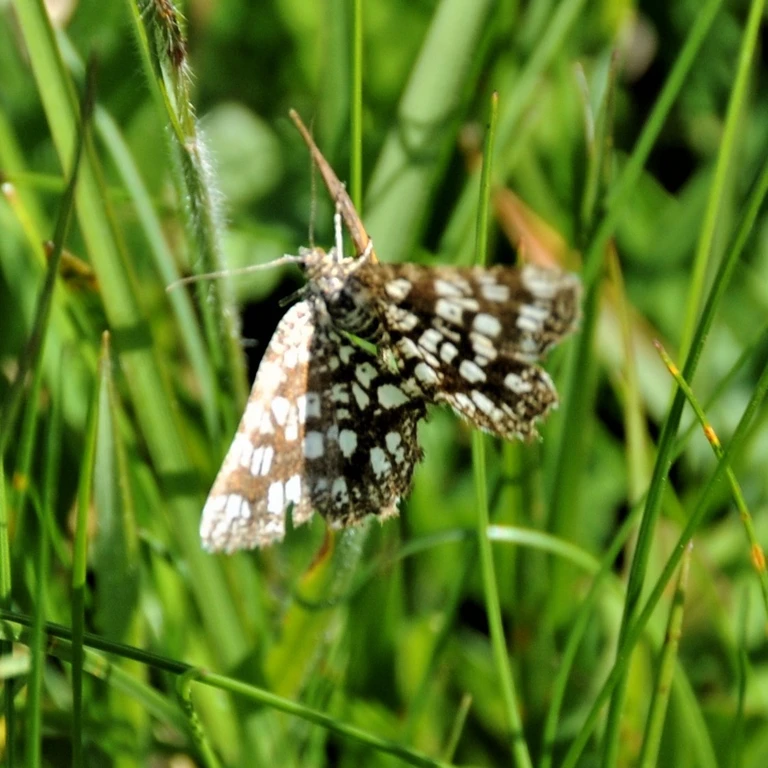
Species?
Chiasmia clathrata
